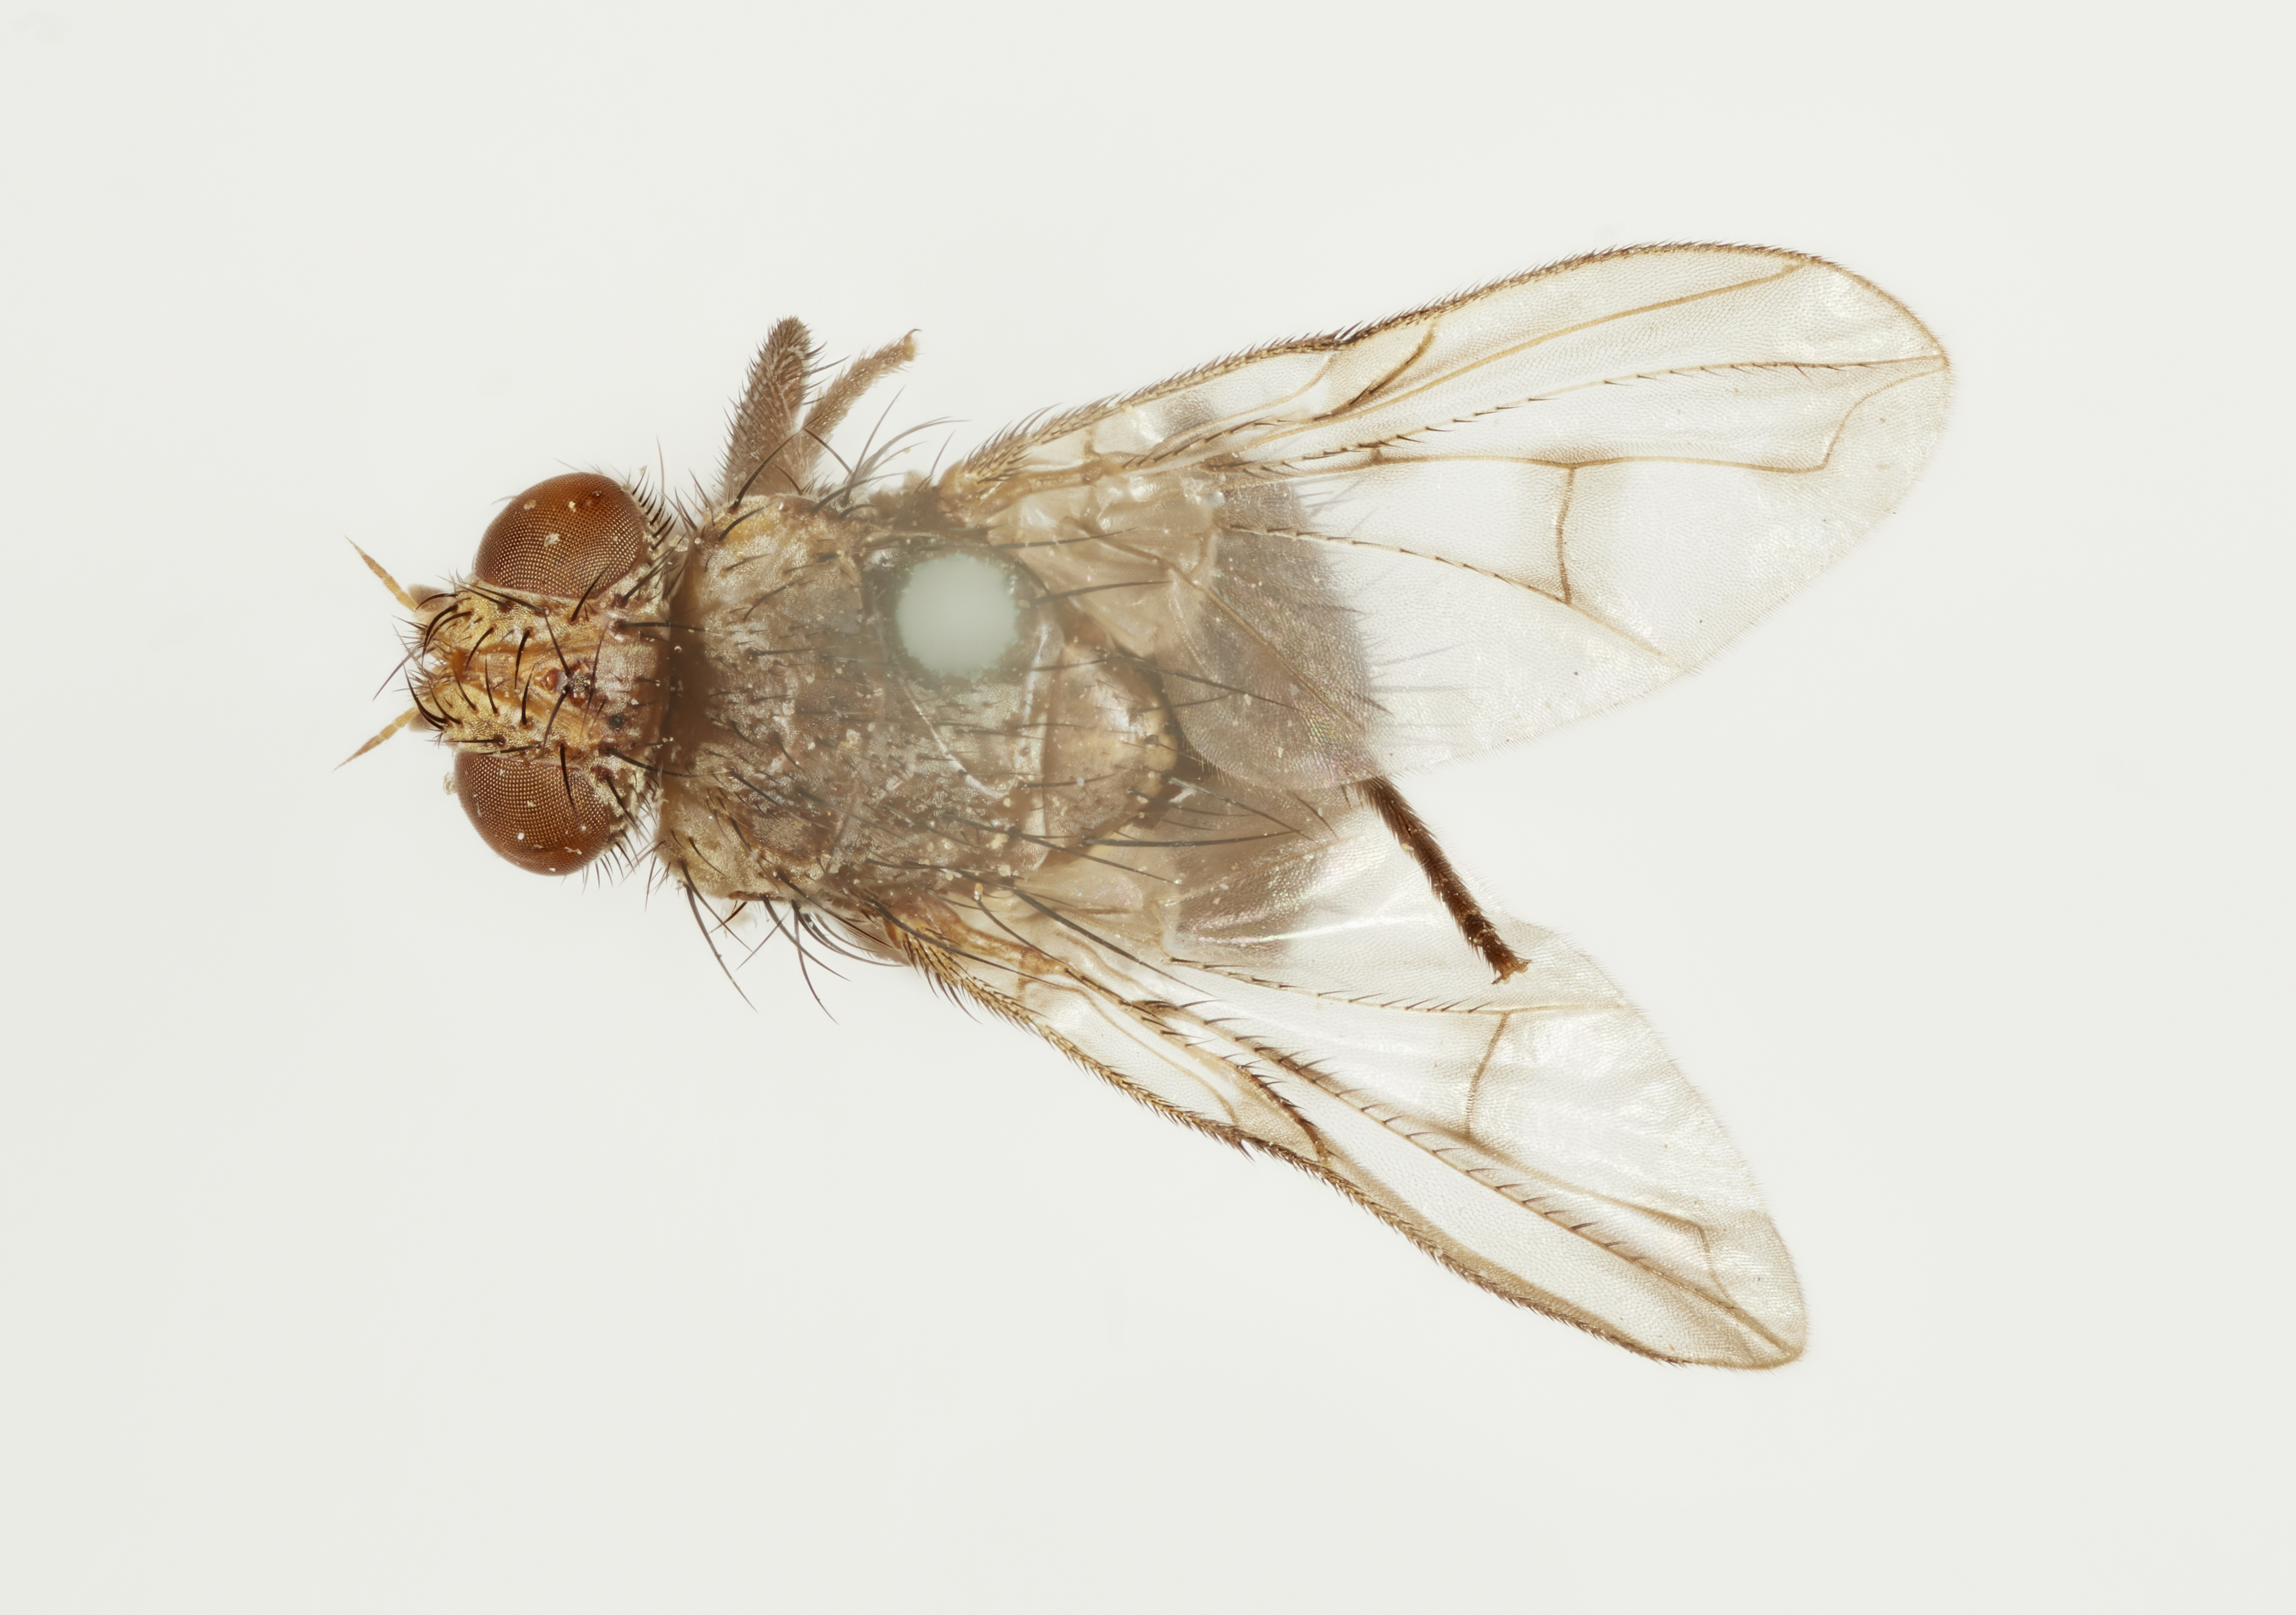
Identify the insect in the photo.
Parkerella parva
